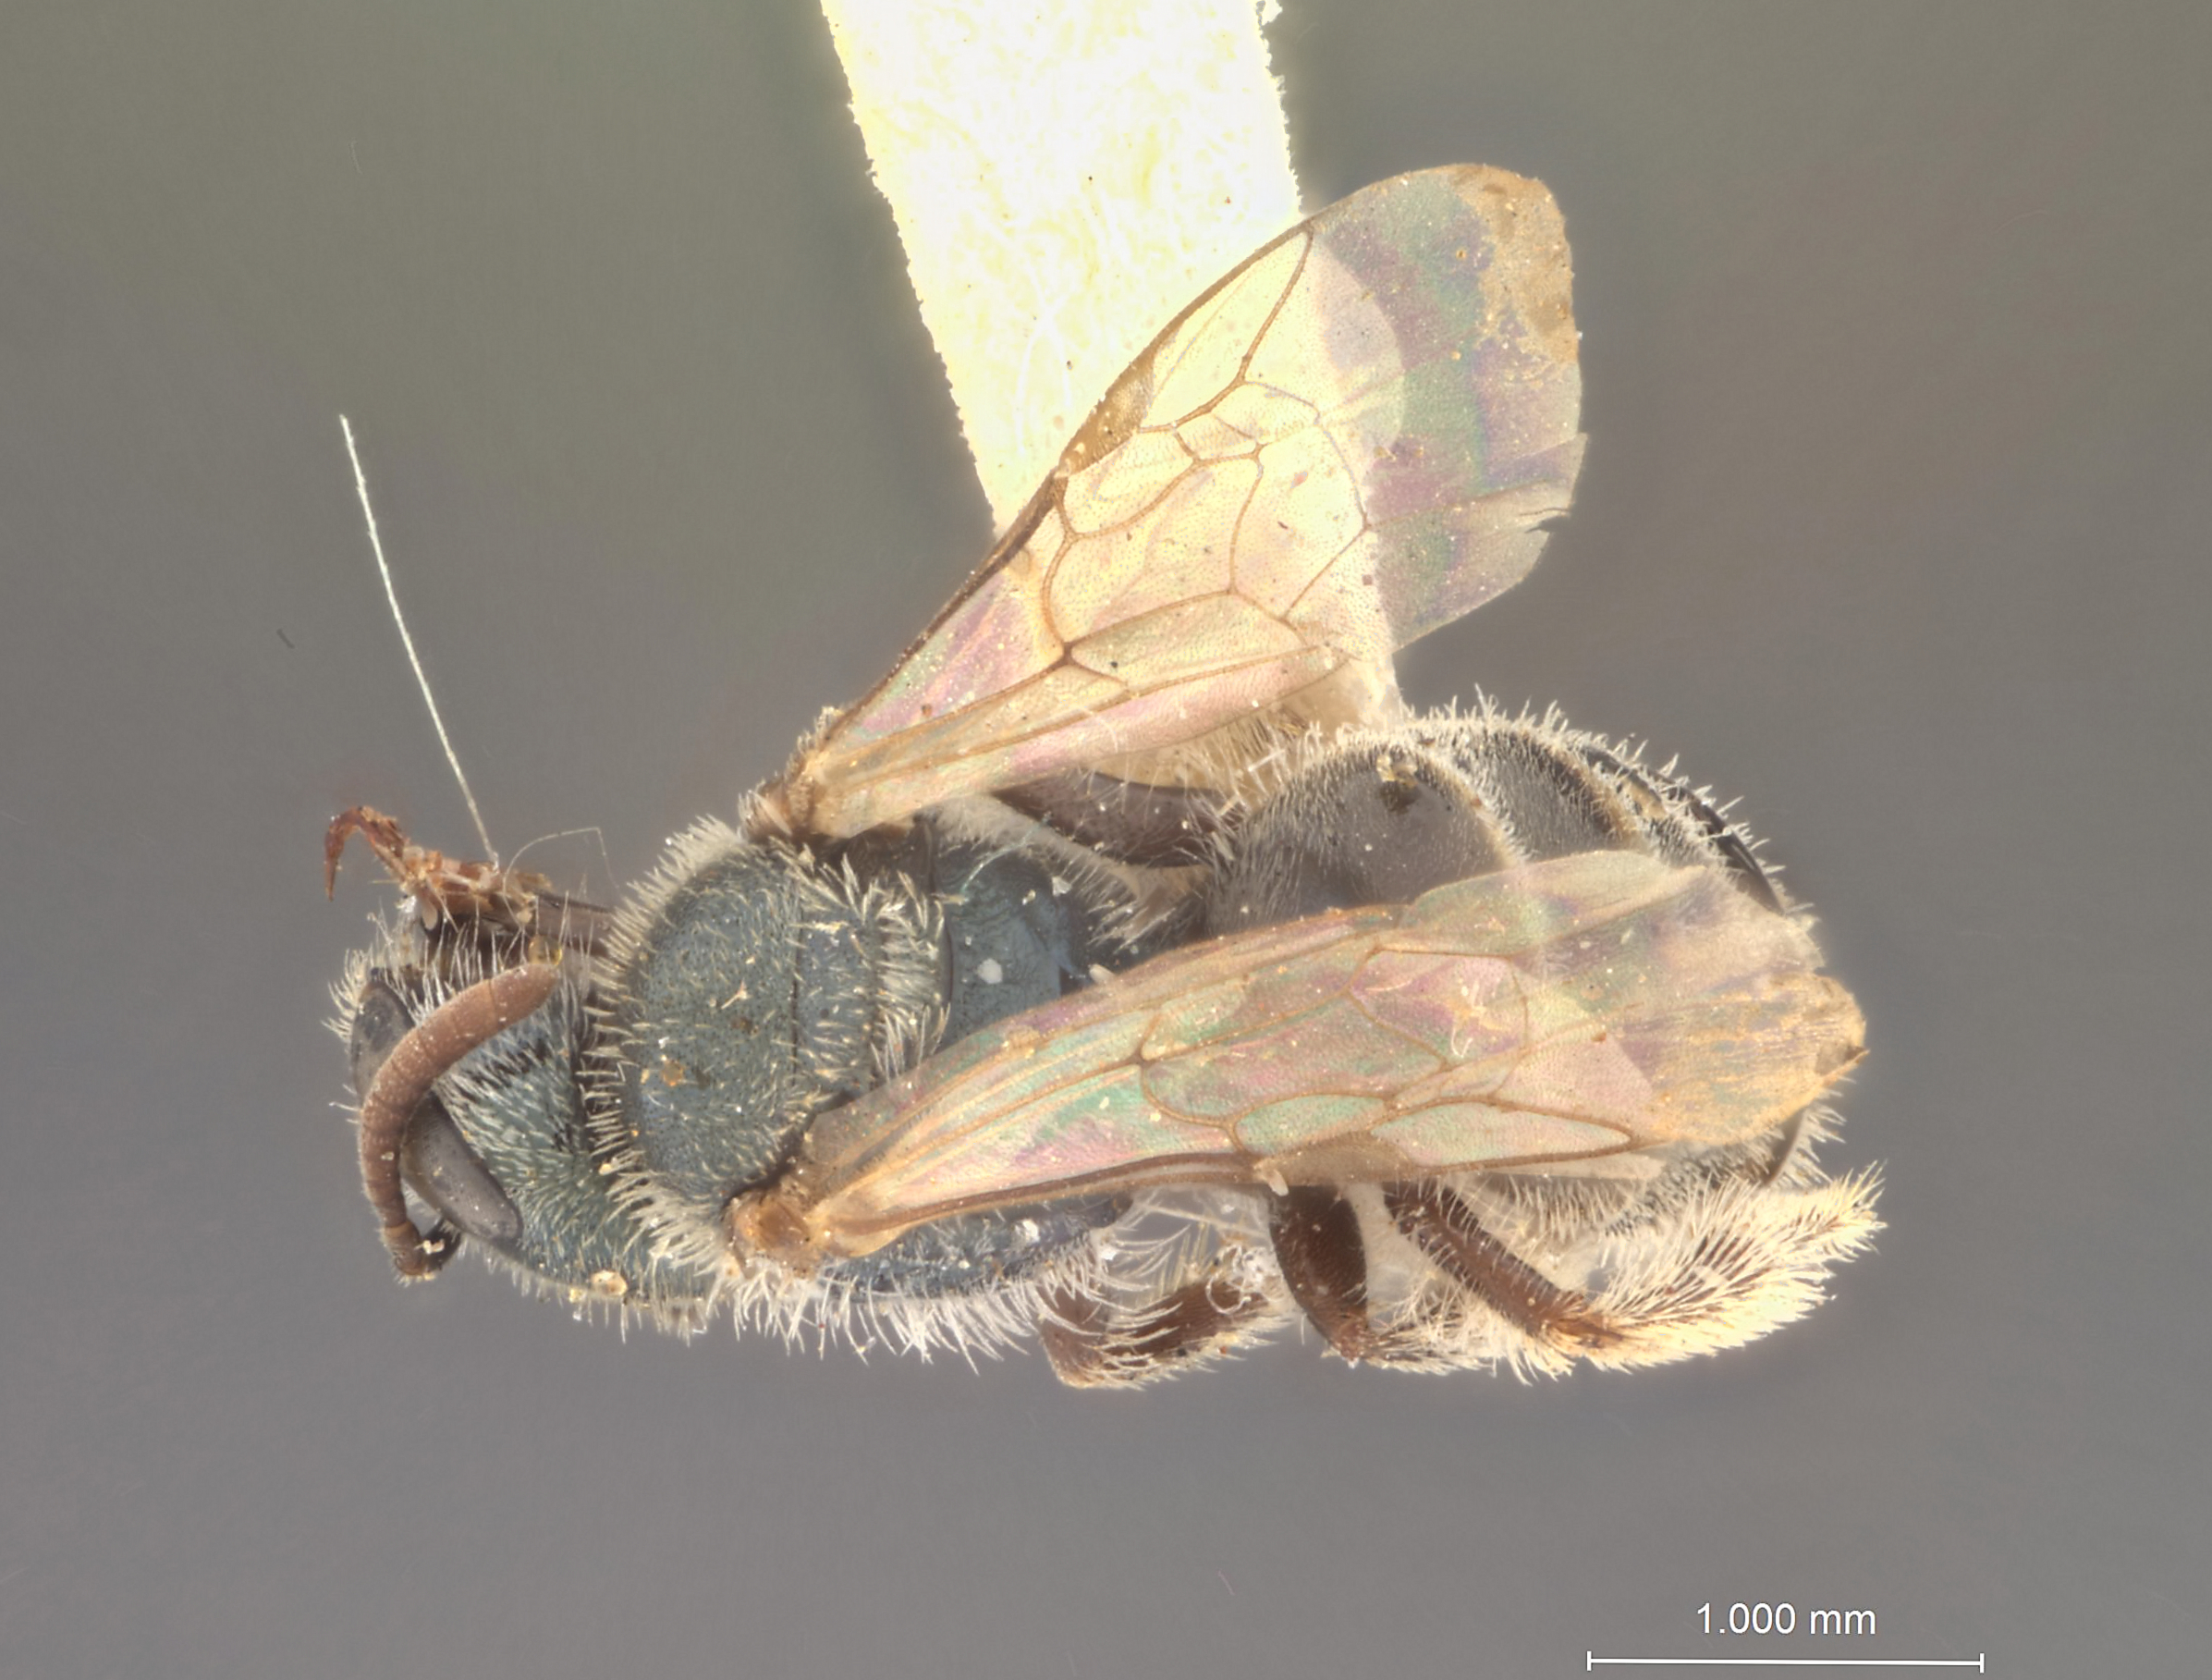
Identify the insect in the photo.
Halictus brunneiventris
